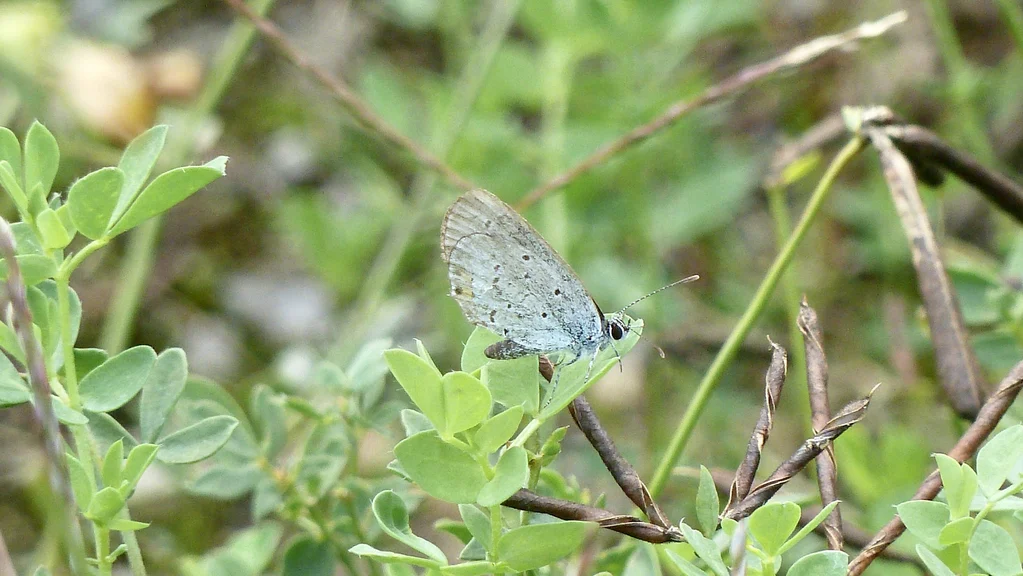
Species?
Cupido argiades (also Elkalyce argiades)
